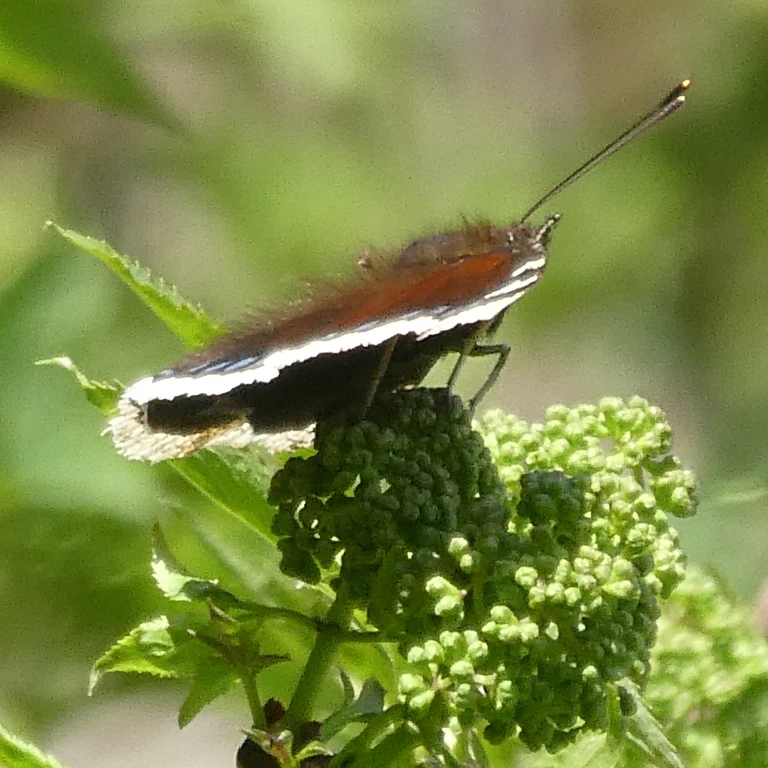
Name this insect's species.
Nymphalis antiopa
